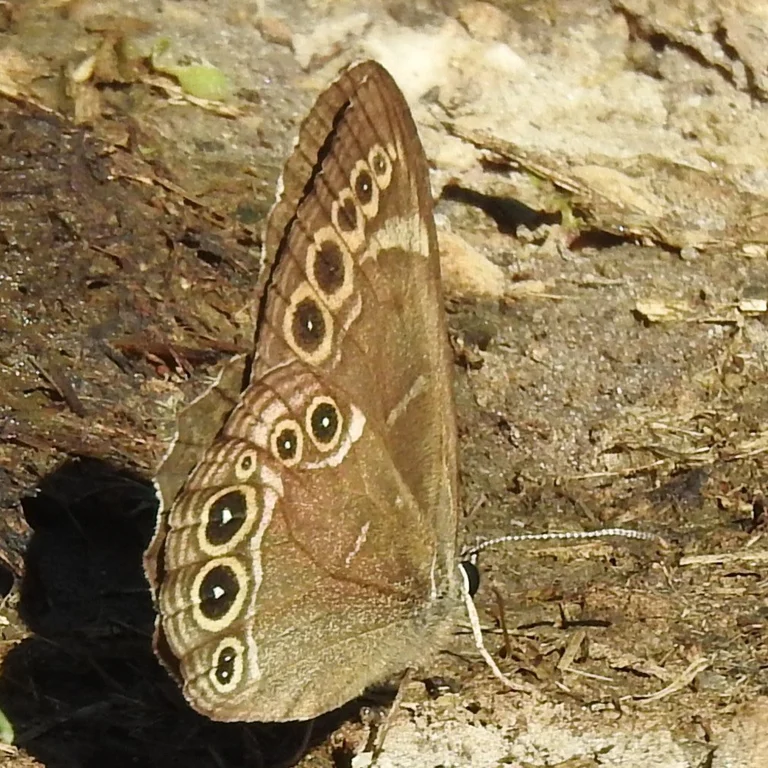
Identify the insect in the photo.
Lopinga achine (also Pararge achine)
